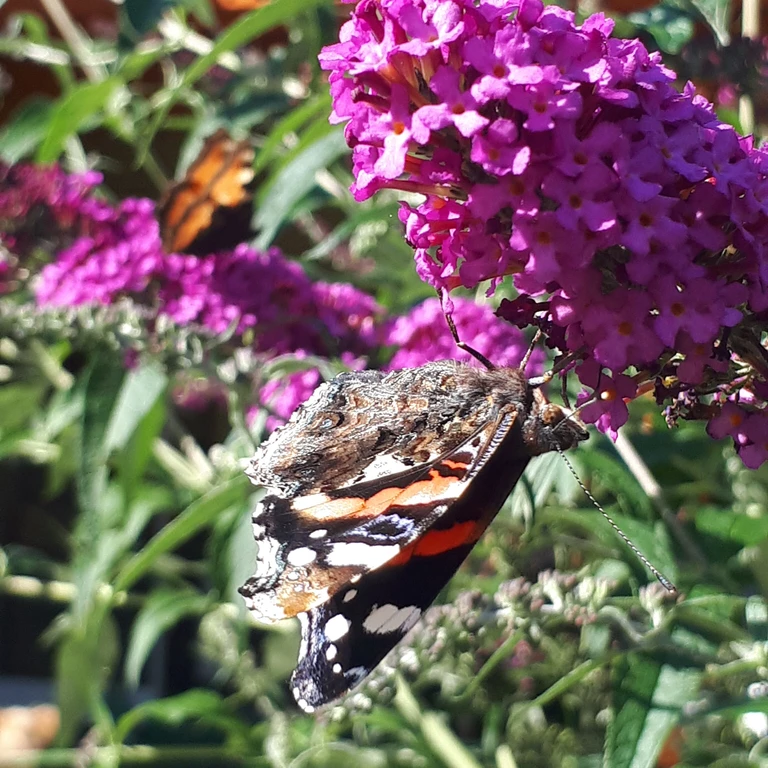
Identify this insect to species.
Vanessa atalanta
